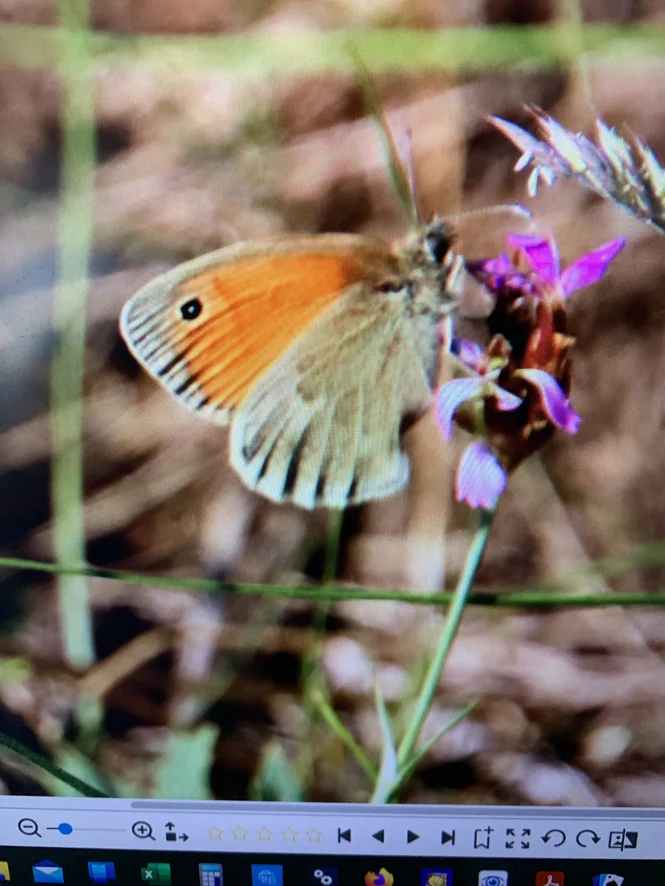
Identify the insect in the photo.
Coenonympha pamphilus
